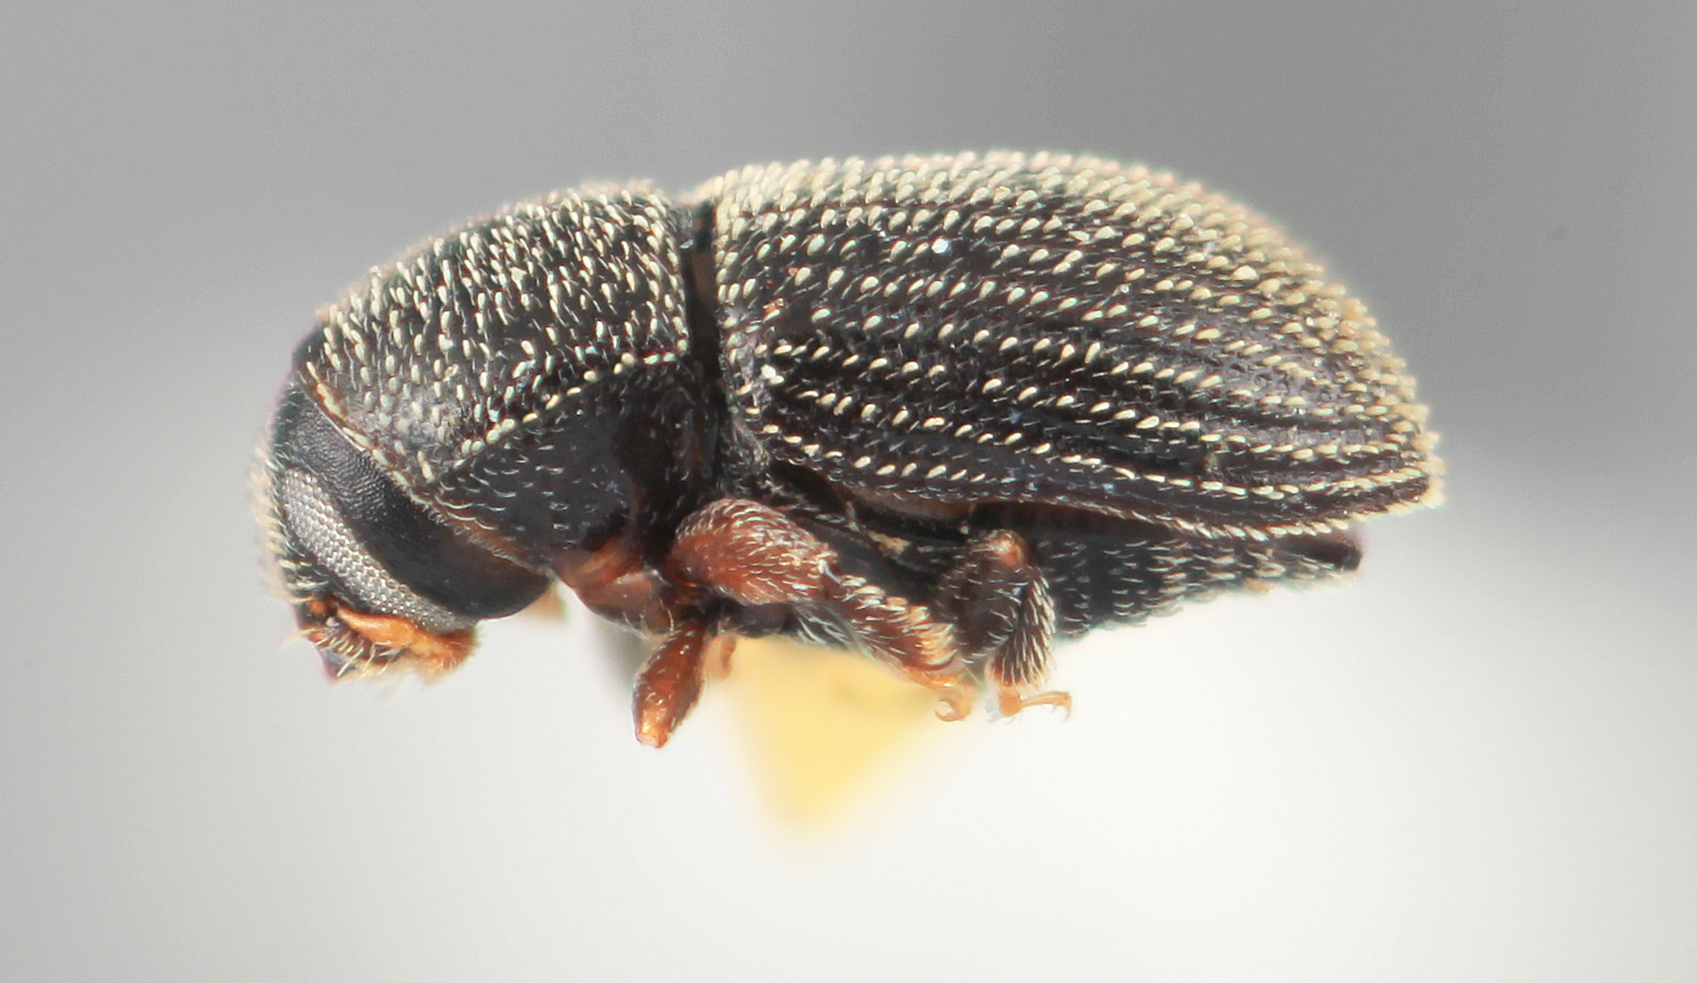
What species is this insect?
Pycnarthrum funerium
